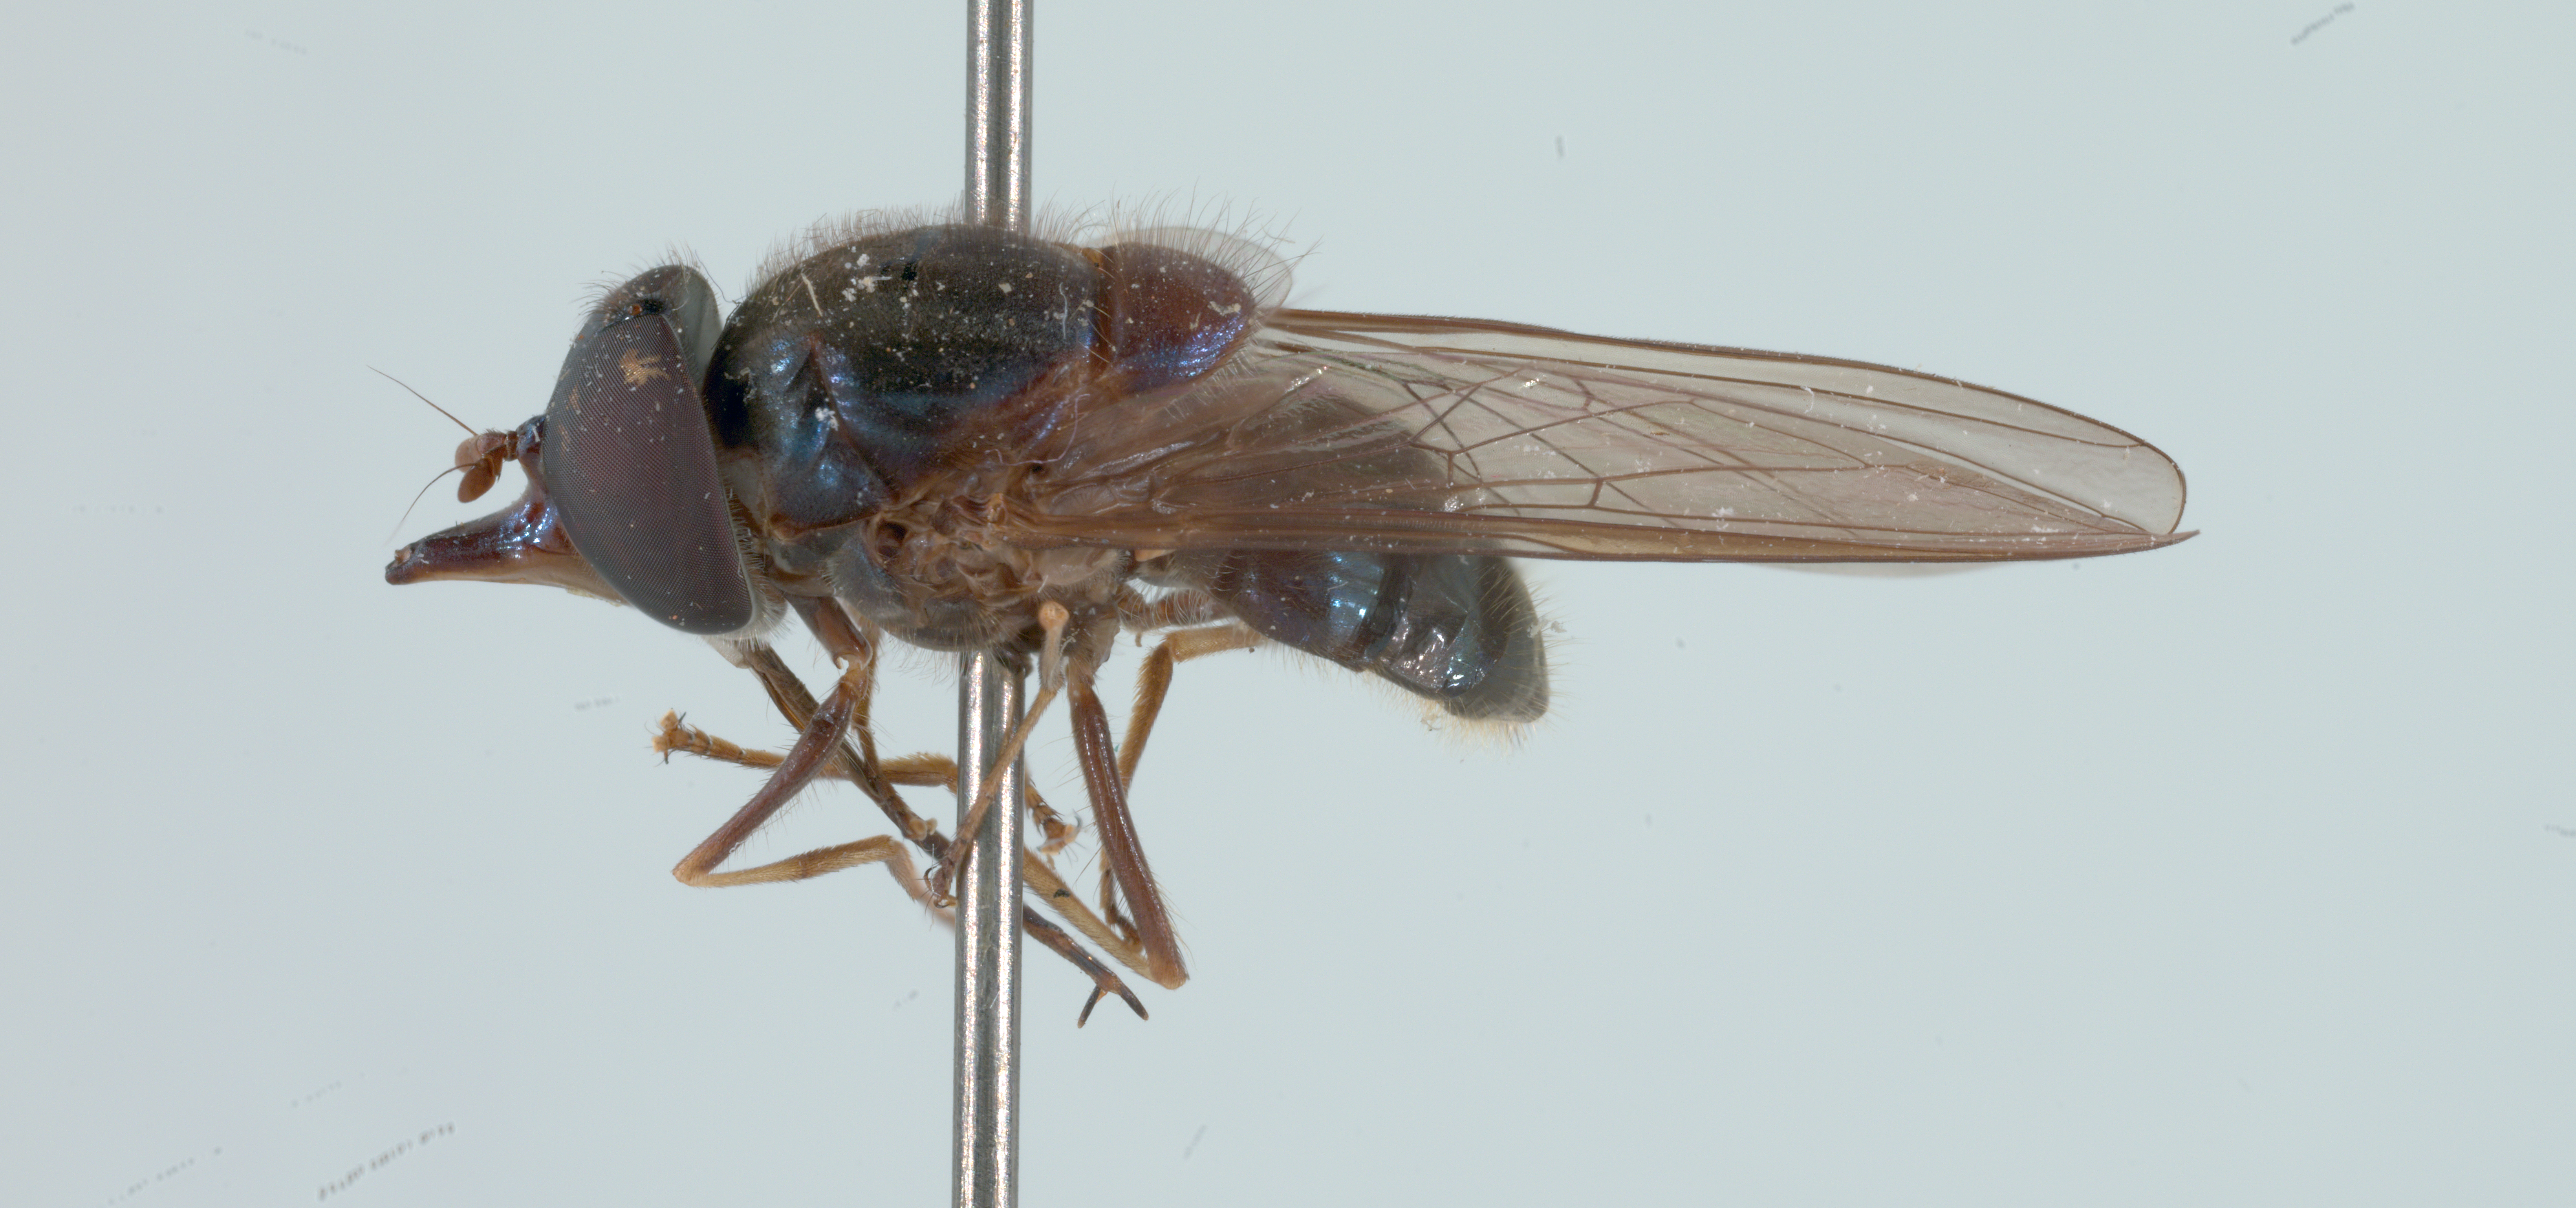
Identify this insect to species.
Rhingia cyanoprora
